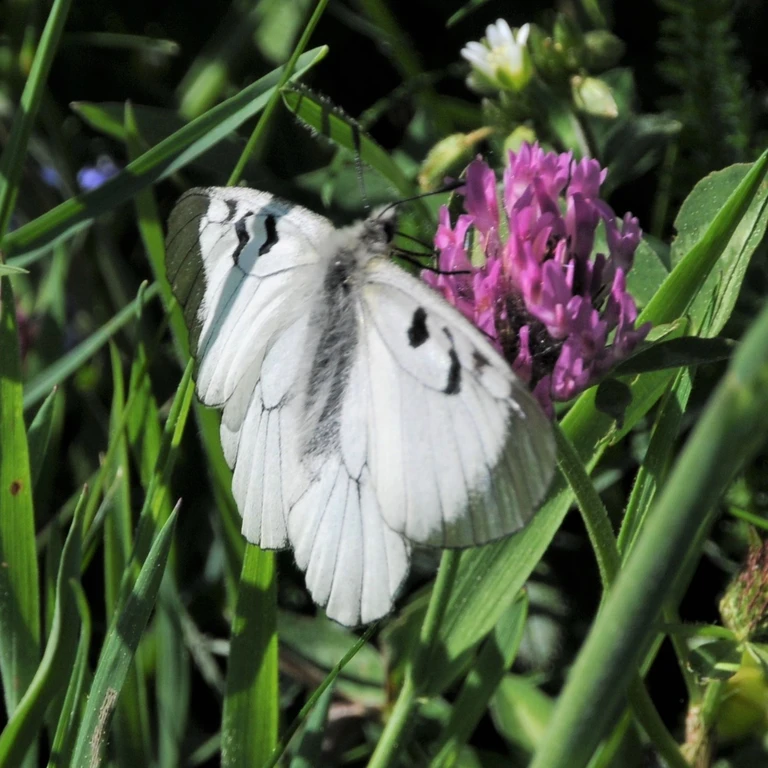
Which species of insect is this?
Parnassius mnemosyne
